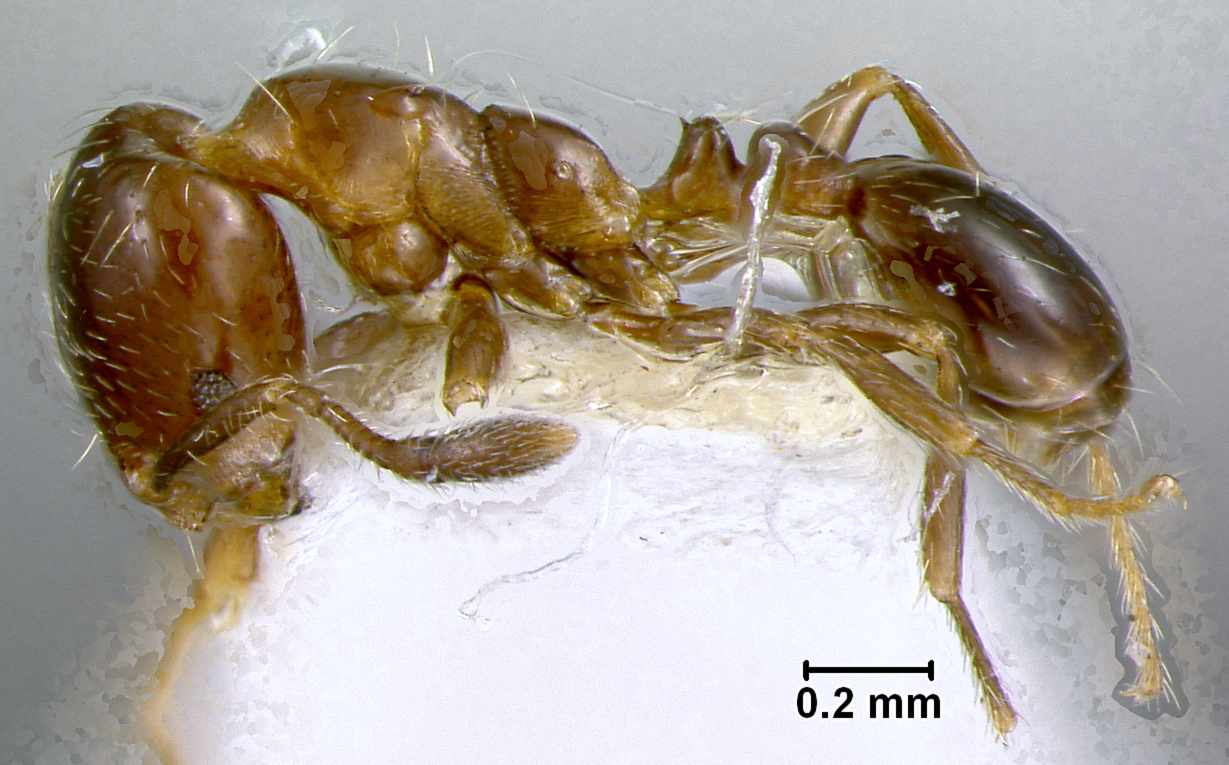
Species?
Synsolenopsis egregia
